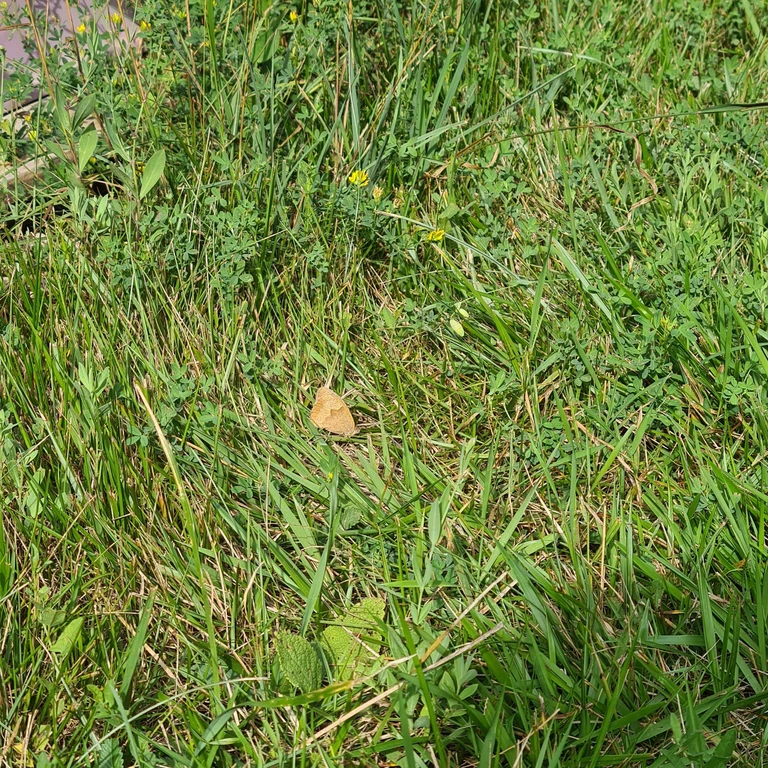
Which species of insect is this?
Maniola jurtina
